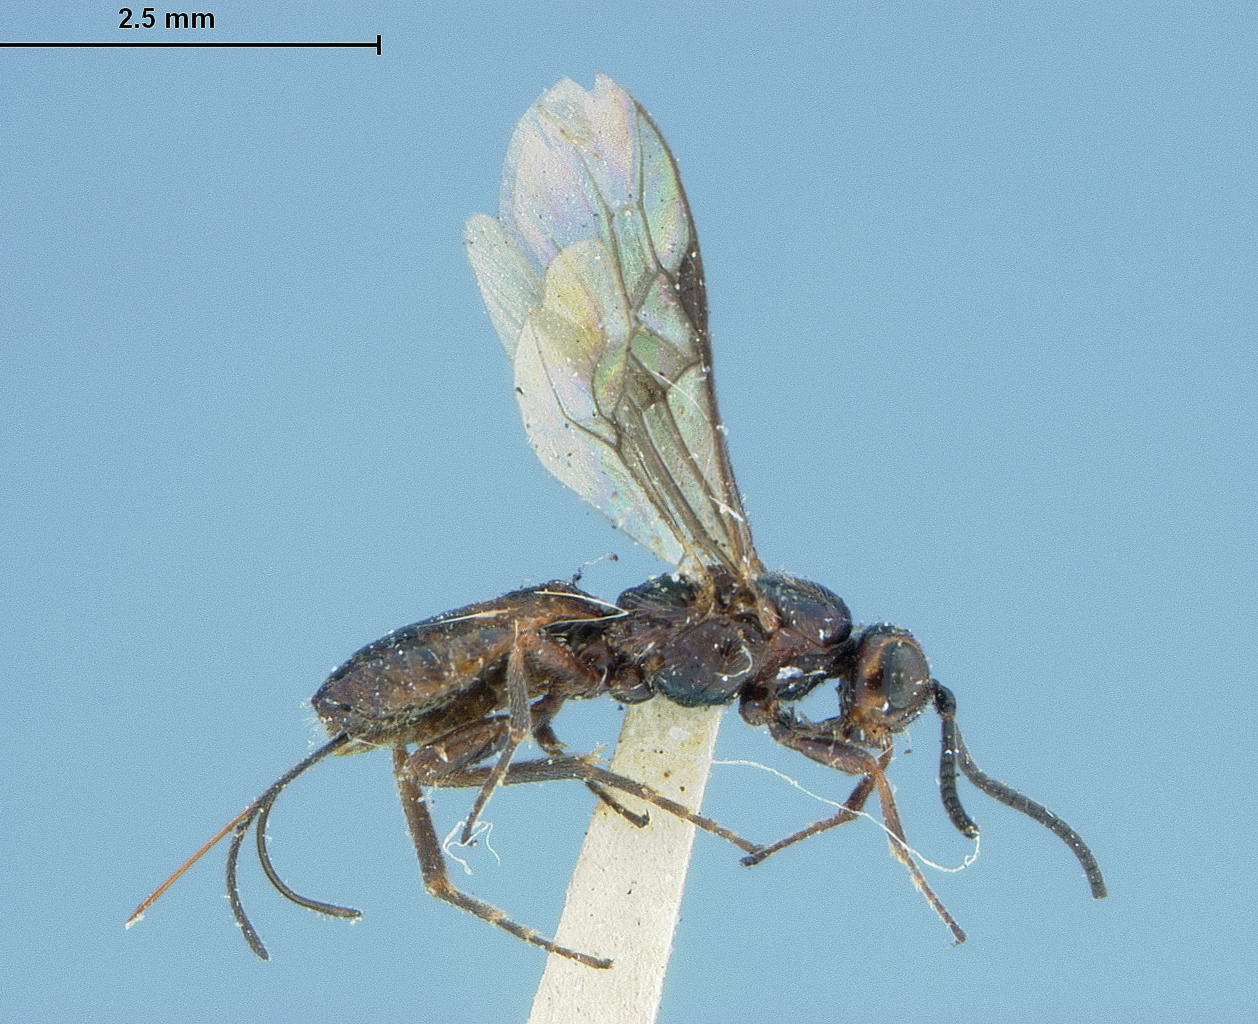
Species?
Bracon nevadensis
